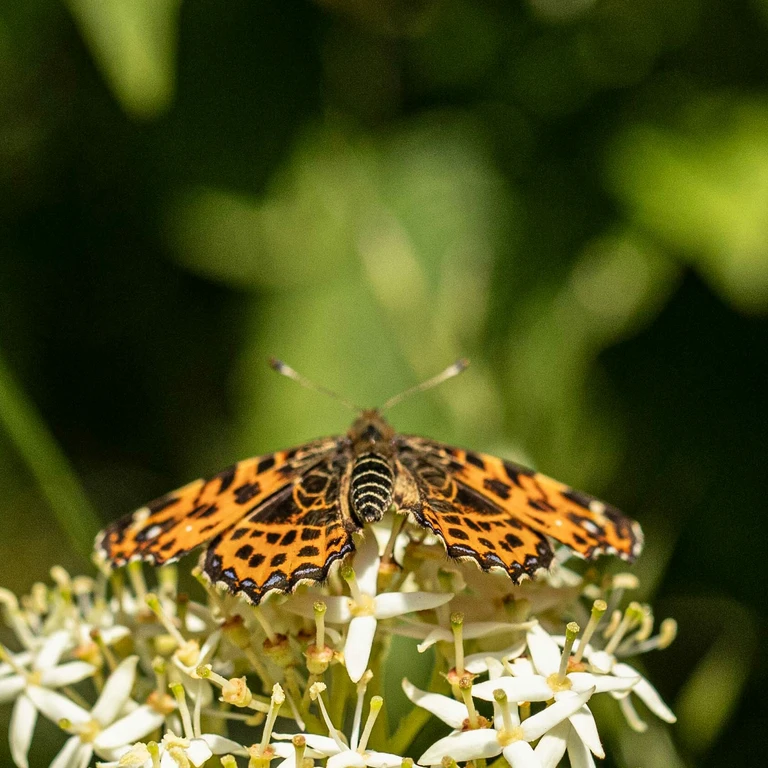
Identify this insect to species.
Araschnia levana
